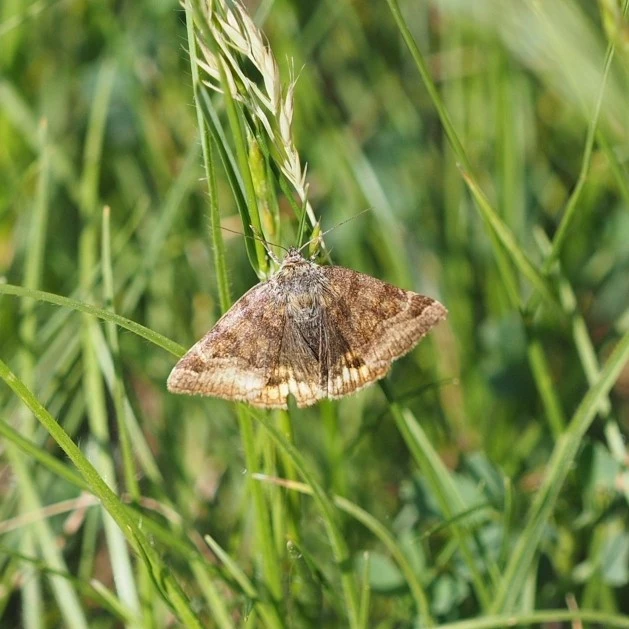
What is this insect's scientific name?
Euclidia glyphica
